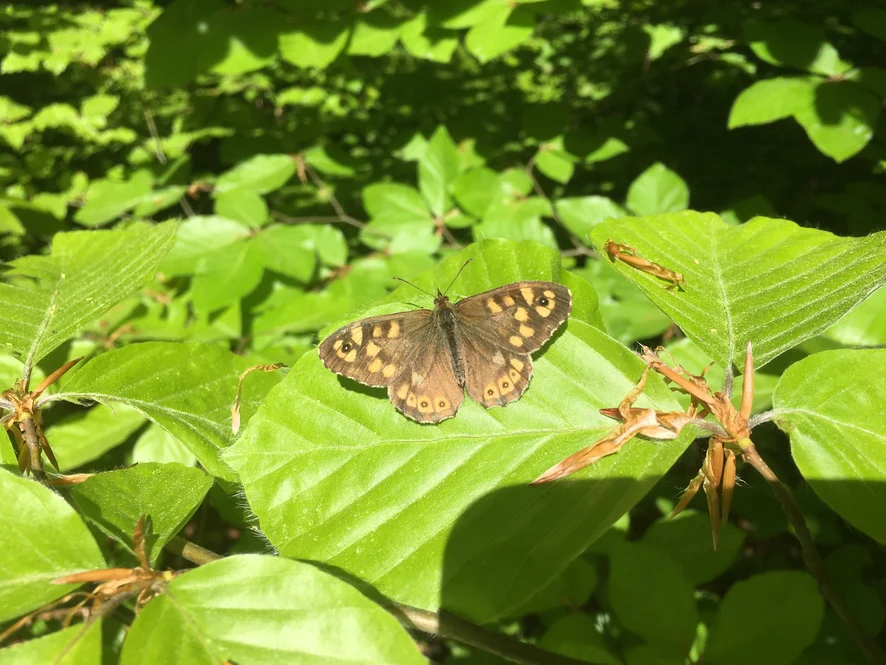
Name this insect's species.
Pararge aegeria
